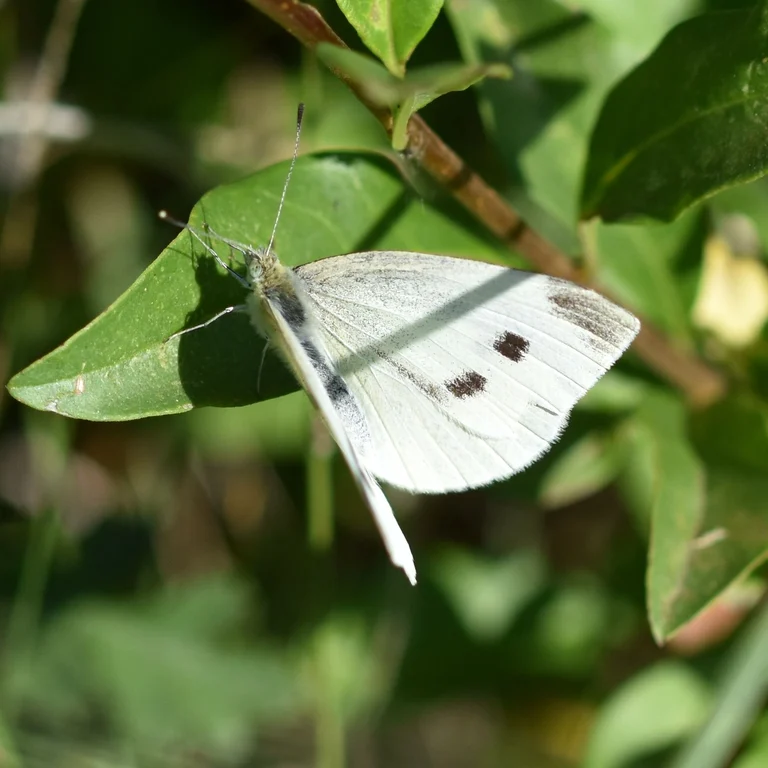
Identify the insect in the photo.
Pieris rapae
